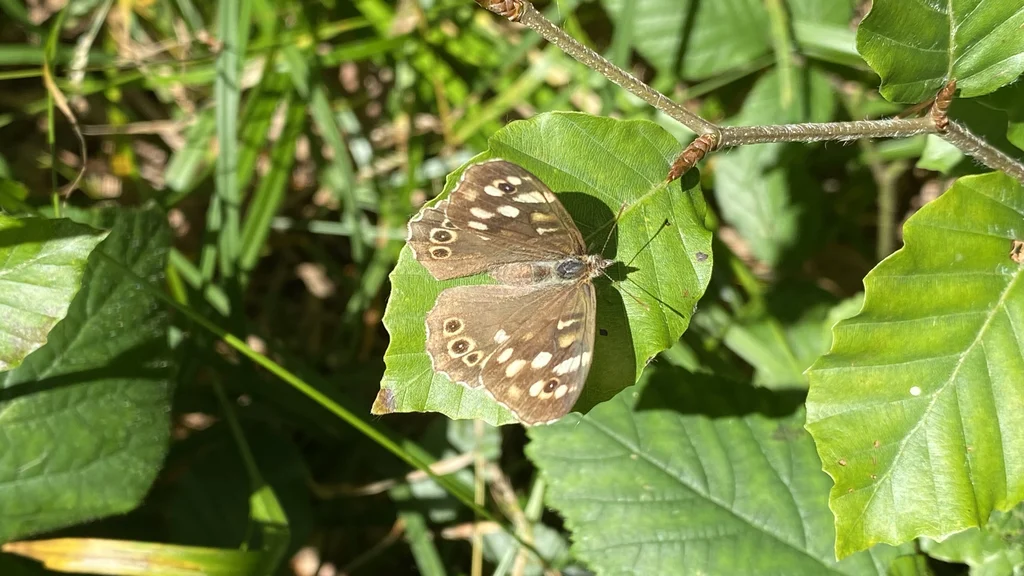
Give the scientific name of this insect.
Pararge aegeria
